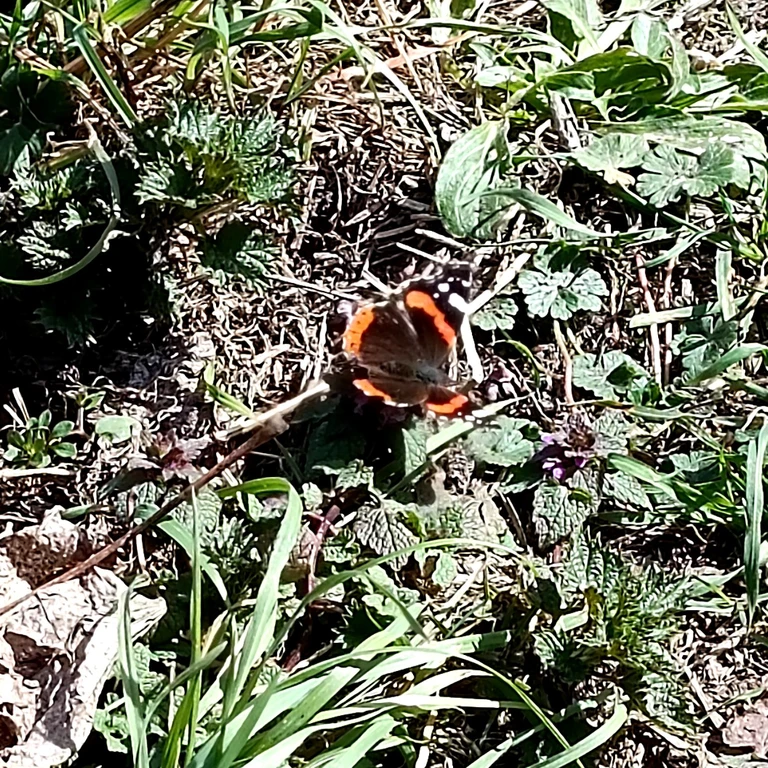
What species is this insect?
Vanessa atalanta
